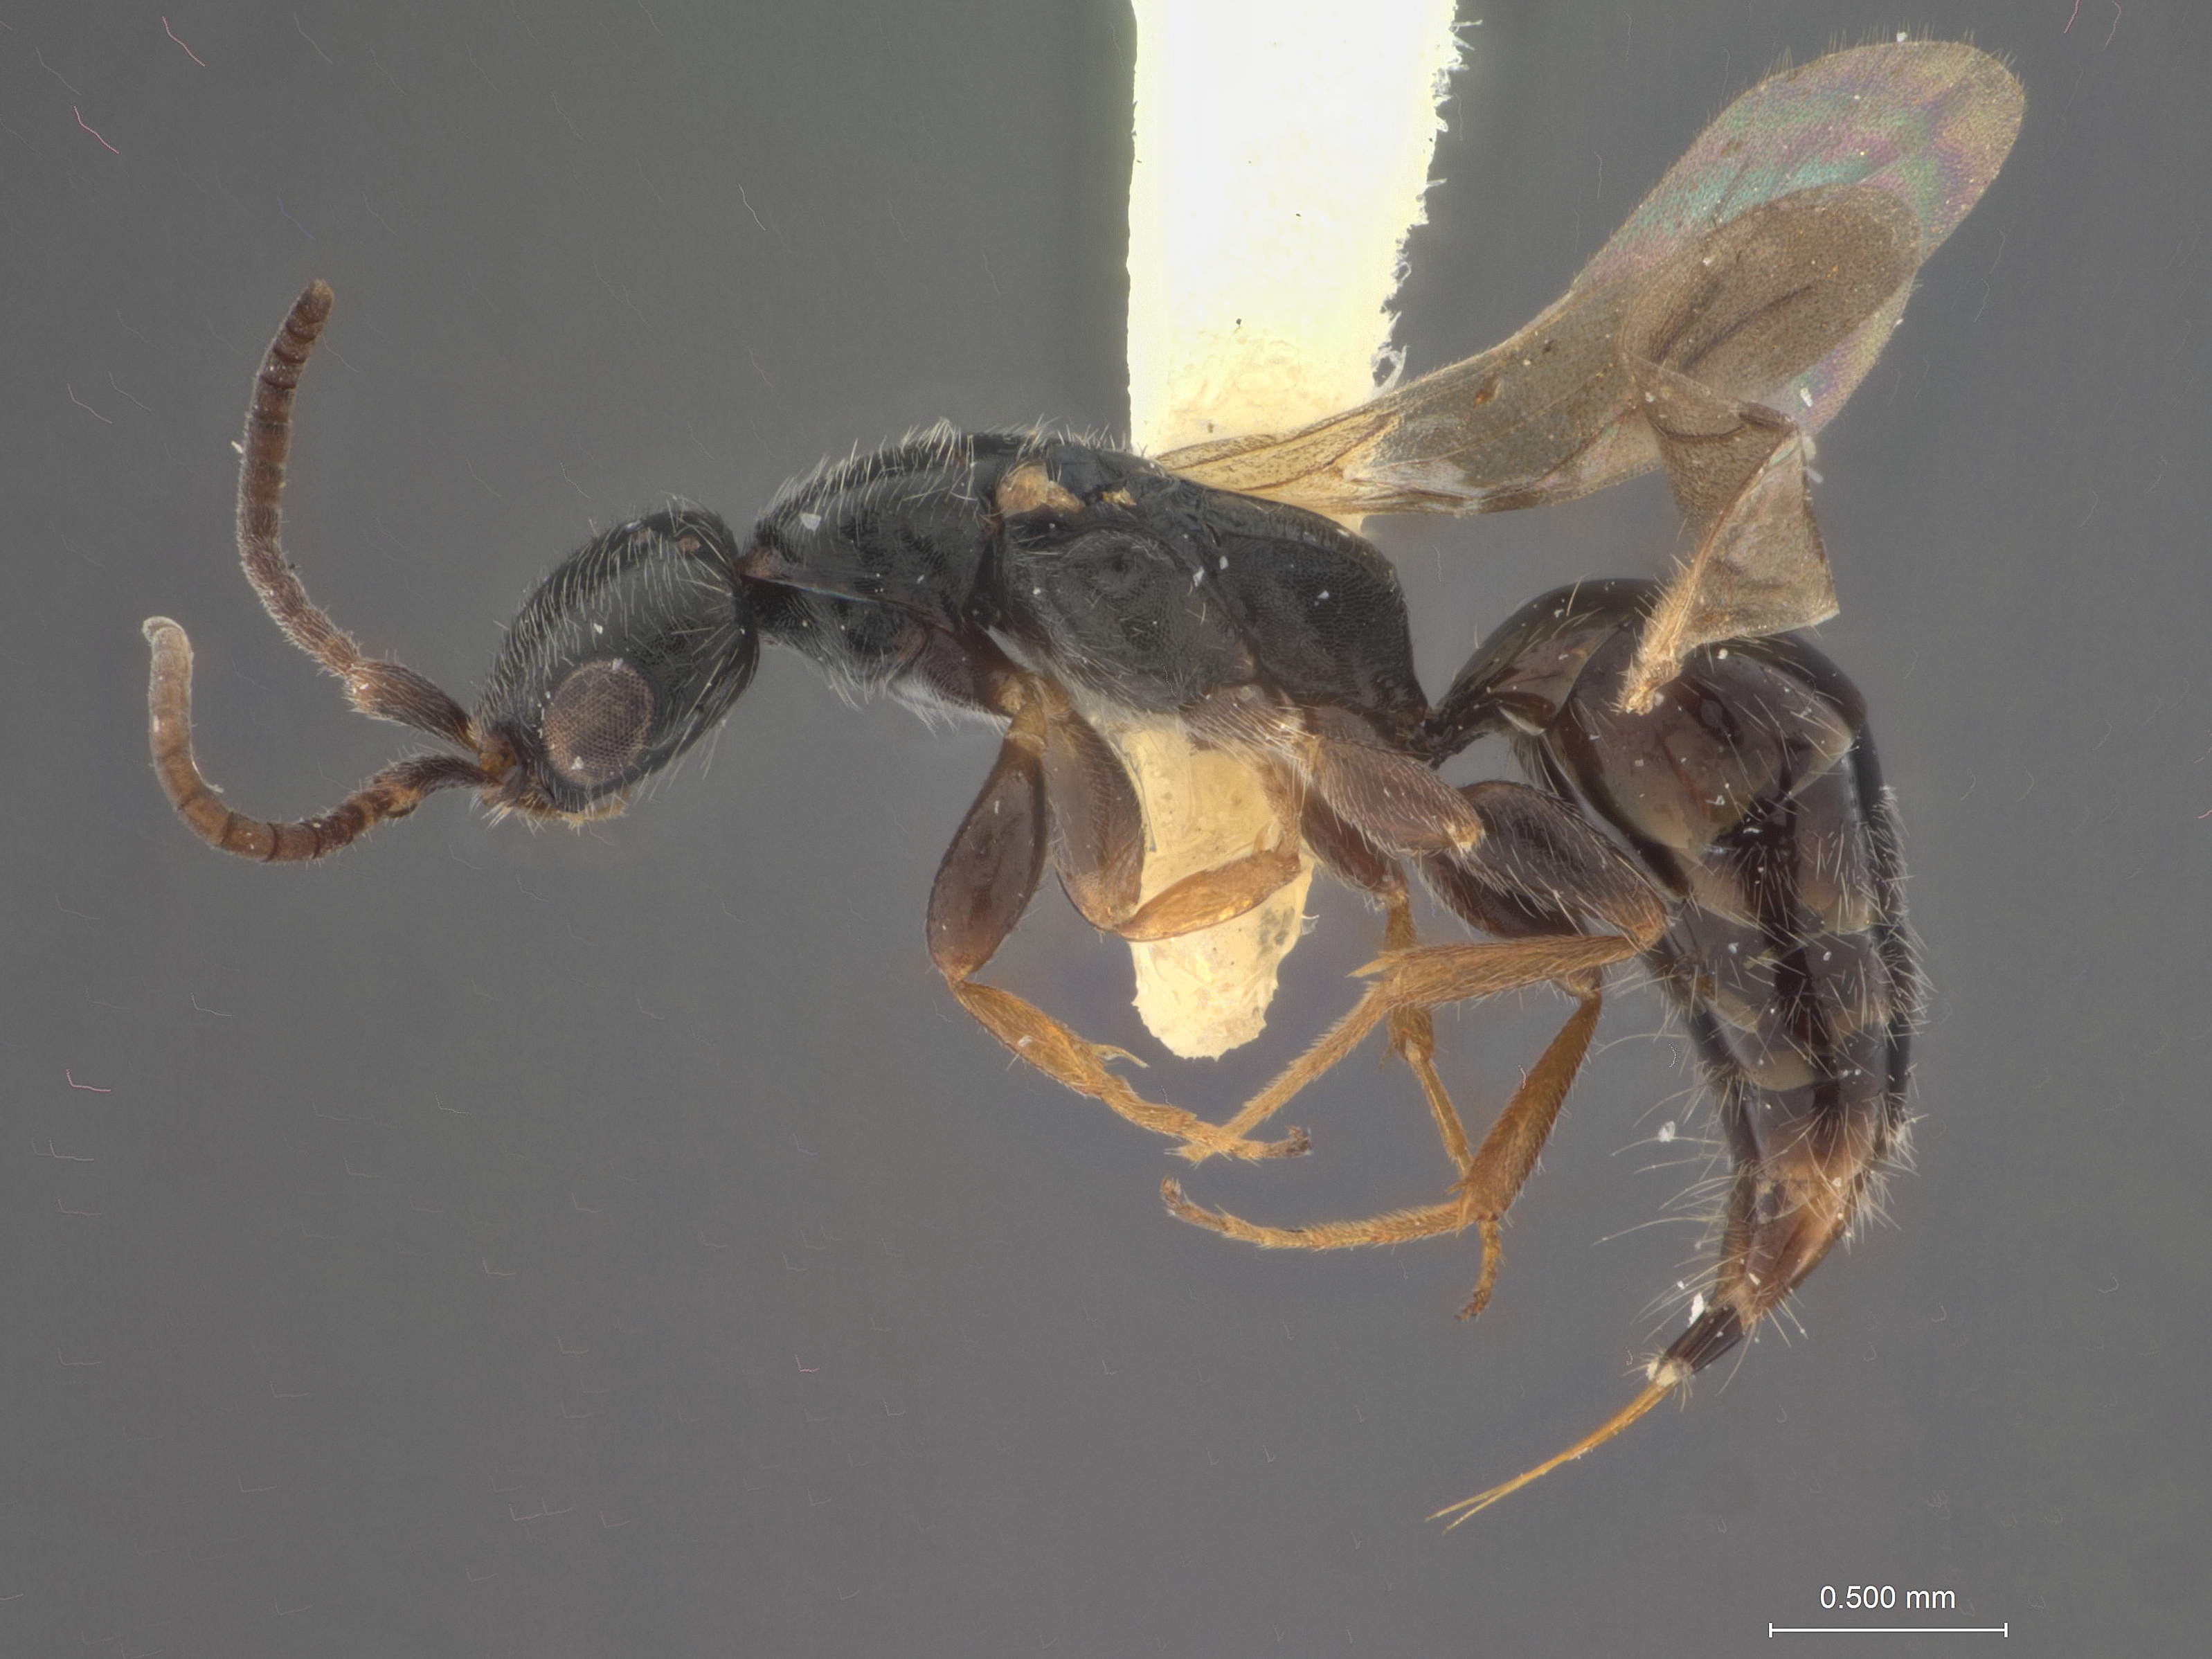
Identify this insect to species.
Holepyris breviceps
